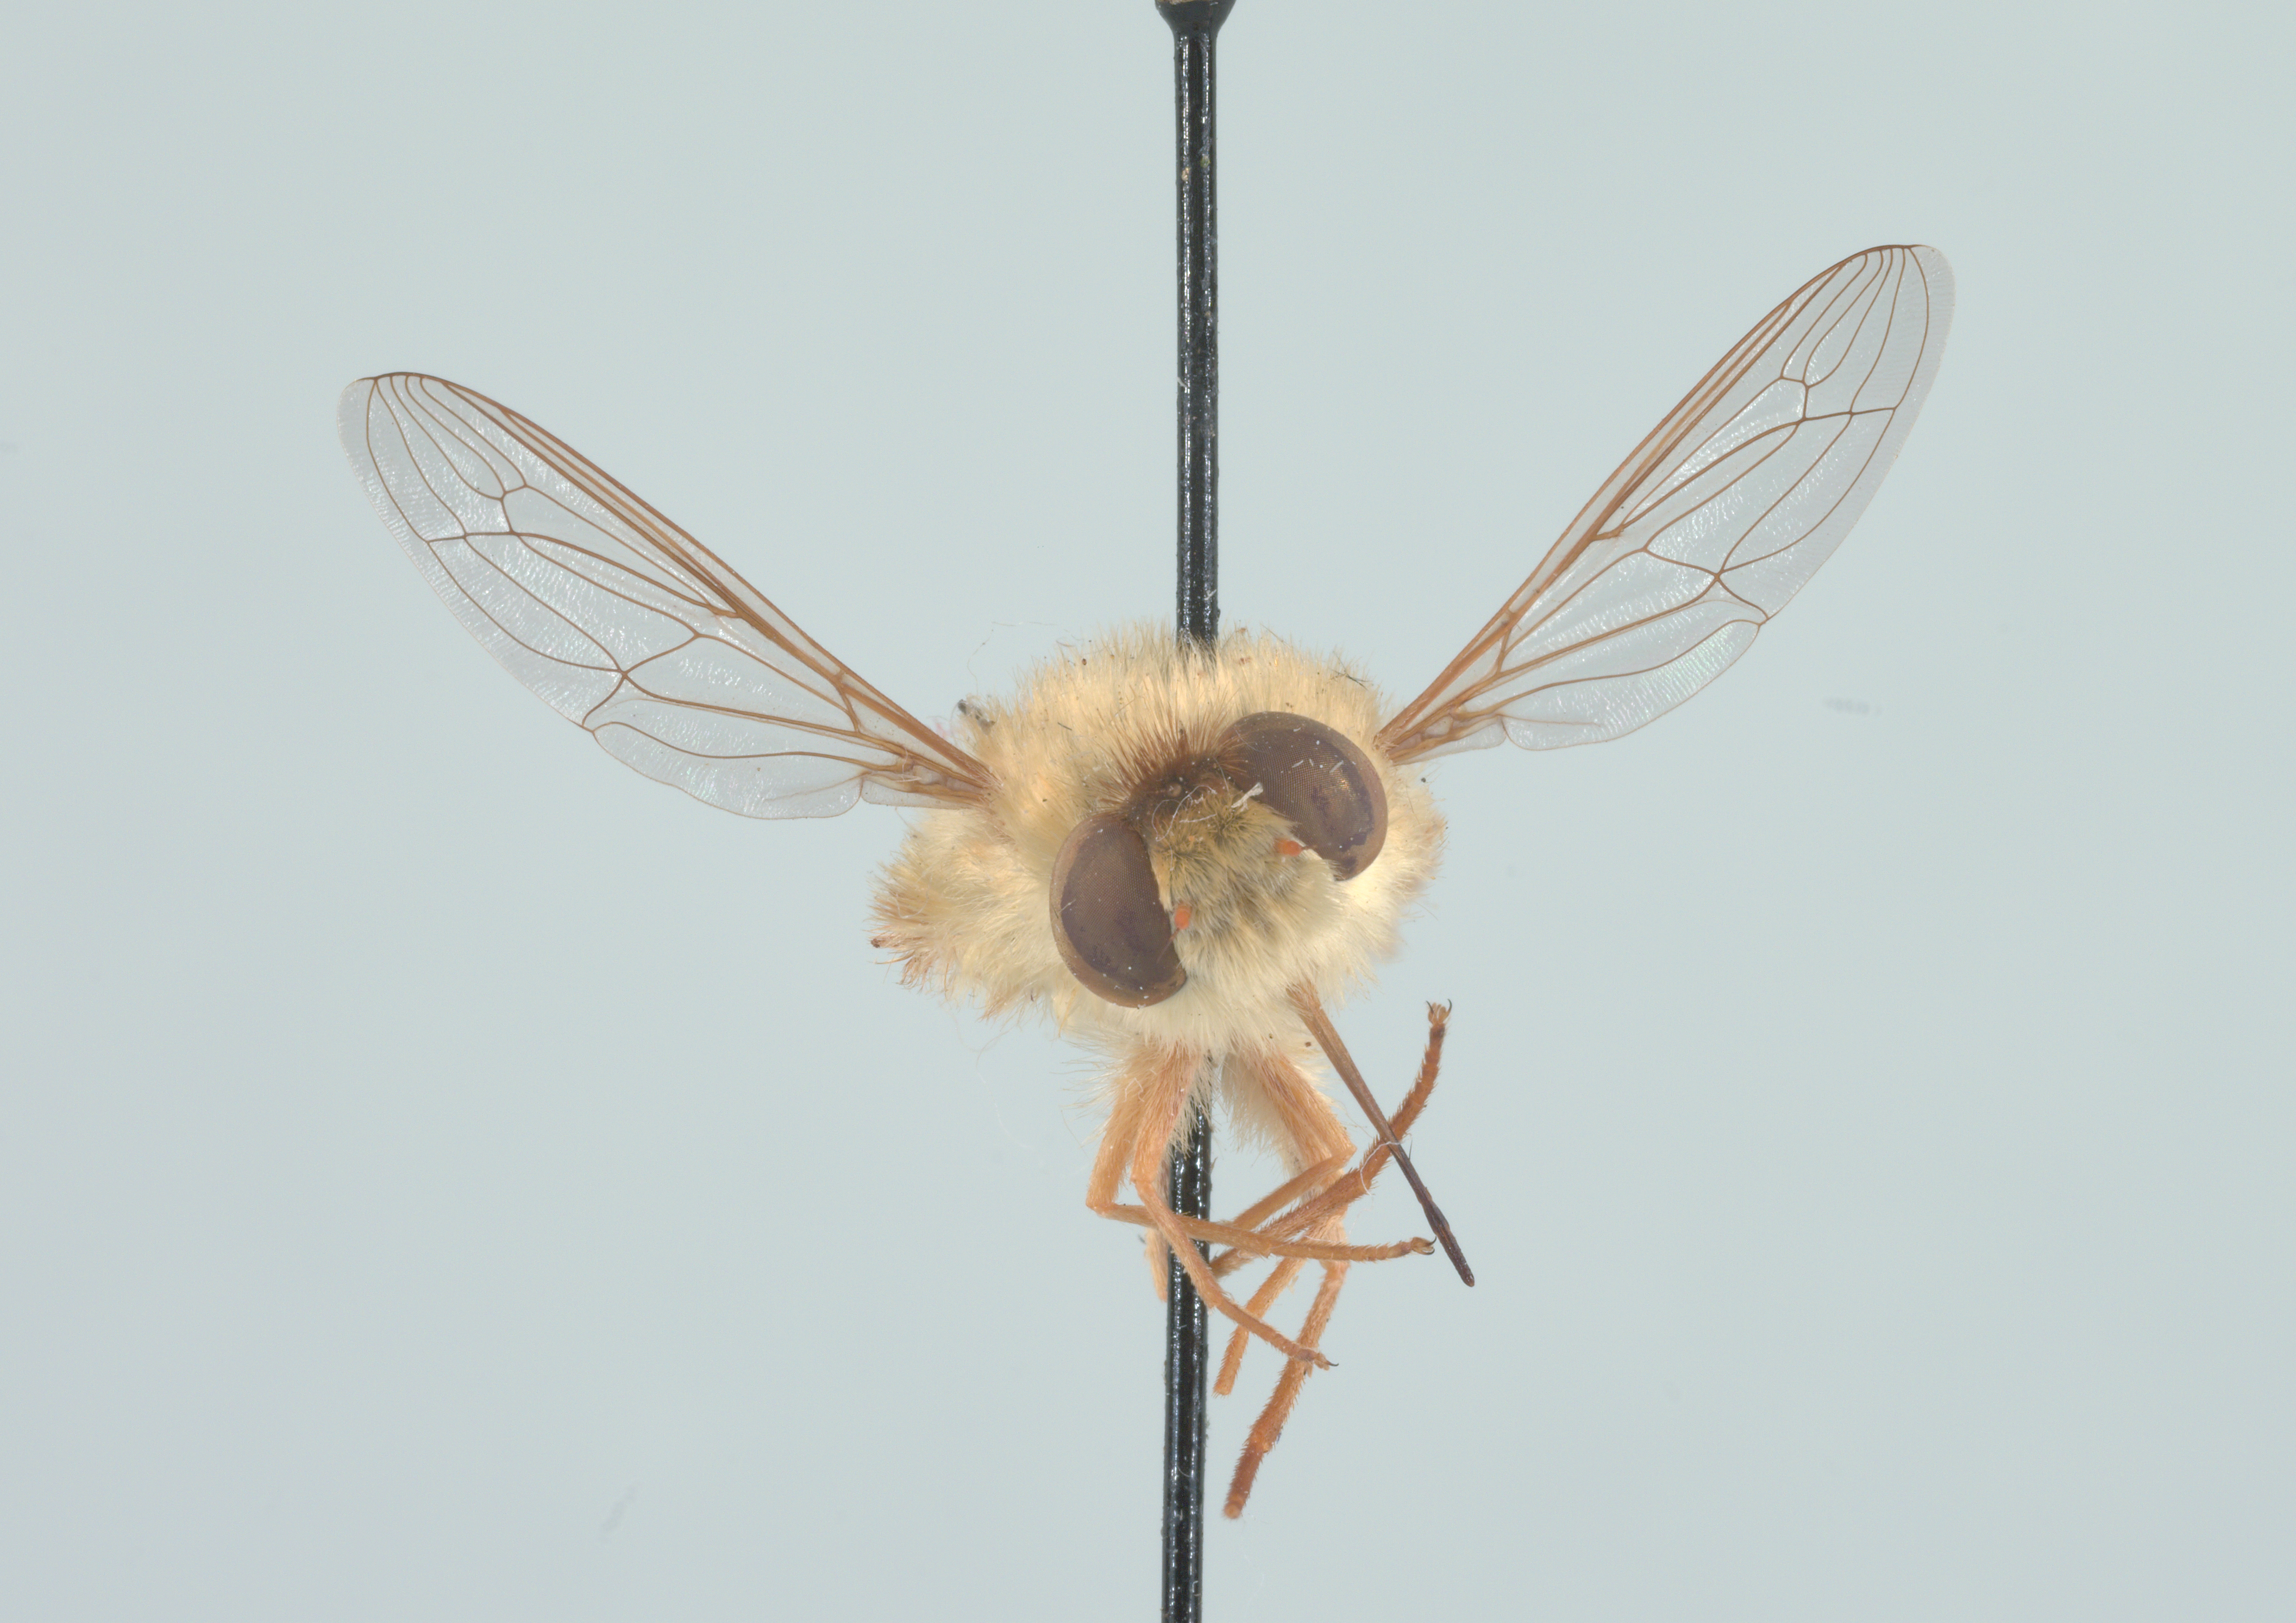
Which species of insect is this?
Neorhynchocephalus mendozanus
